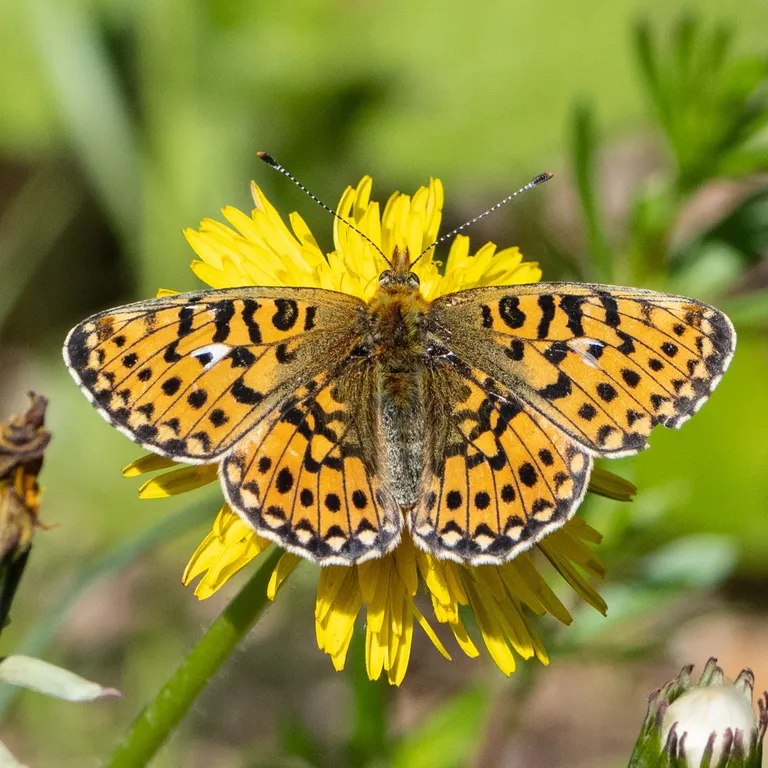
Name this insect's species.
Boloria euphrosyne (also Clossiana euphrosyne)
